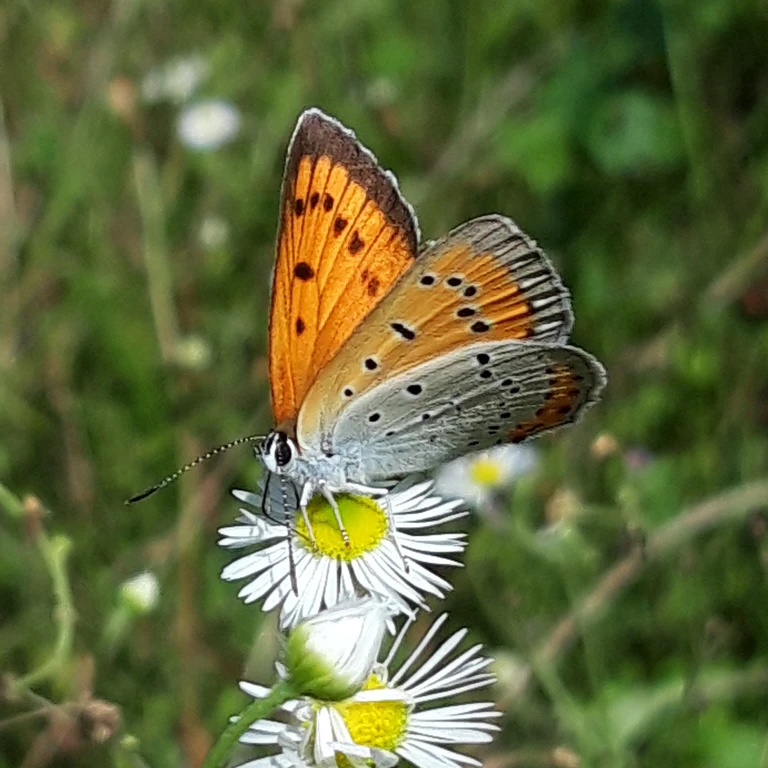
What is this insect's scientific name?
Lycaena dispar
